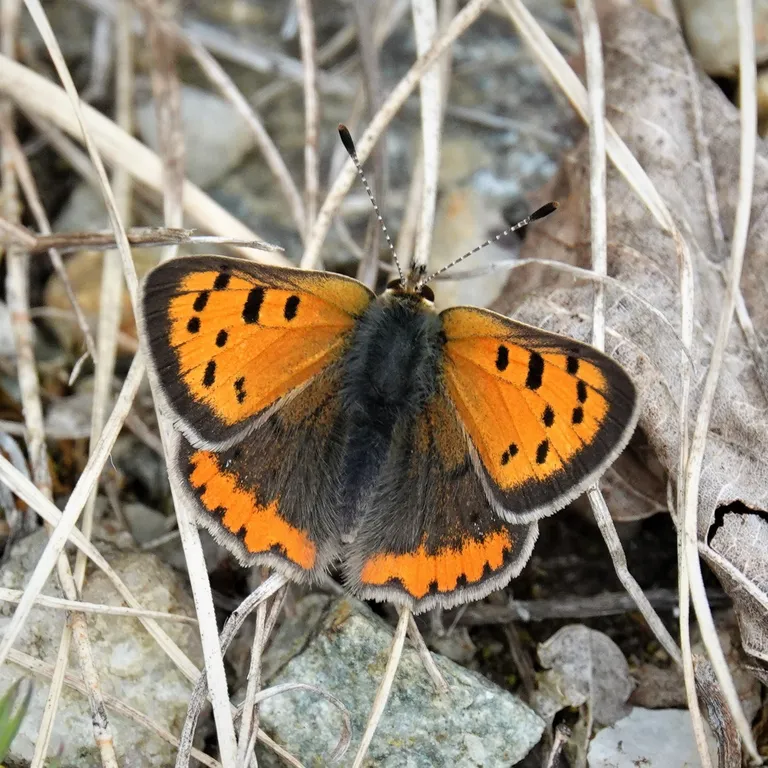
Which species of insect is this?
Lycaena phlaeas
